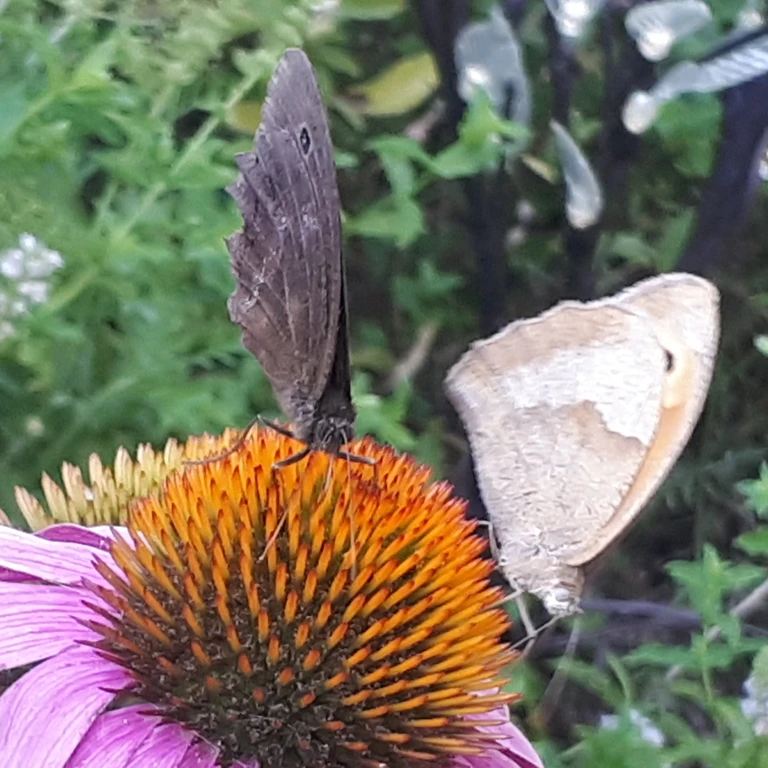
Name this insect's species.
Maniola jurtina
